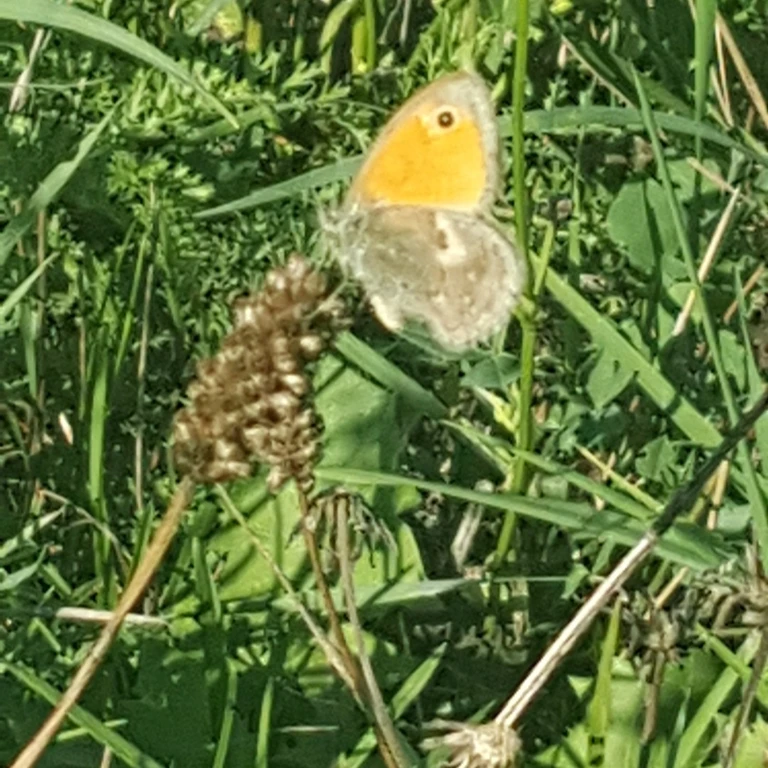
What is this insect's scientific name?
Coenonympha pamphilus
